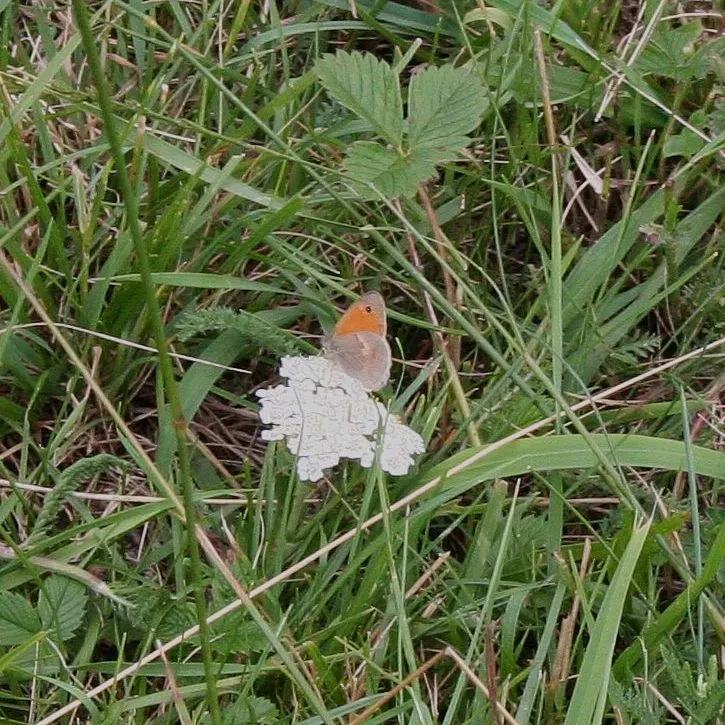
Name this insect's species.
Coenonympha pamphilus
